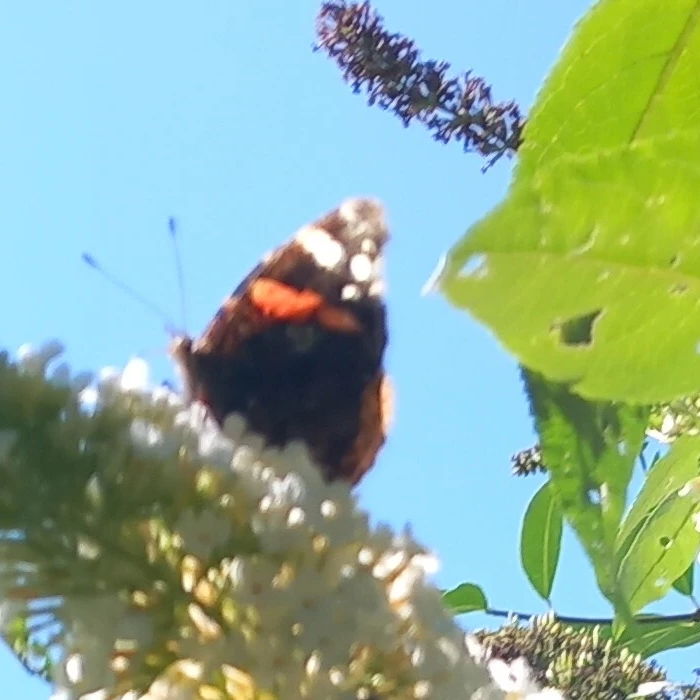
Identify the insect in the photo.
Vanessa atalanta
